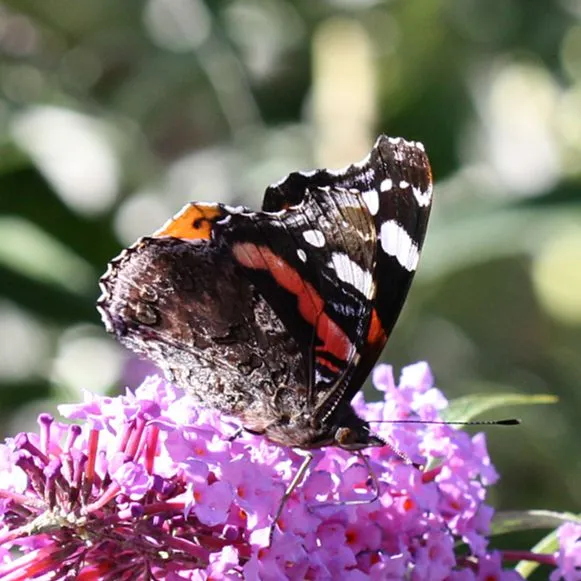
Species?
Vanessa atalanta
